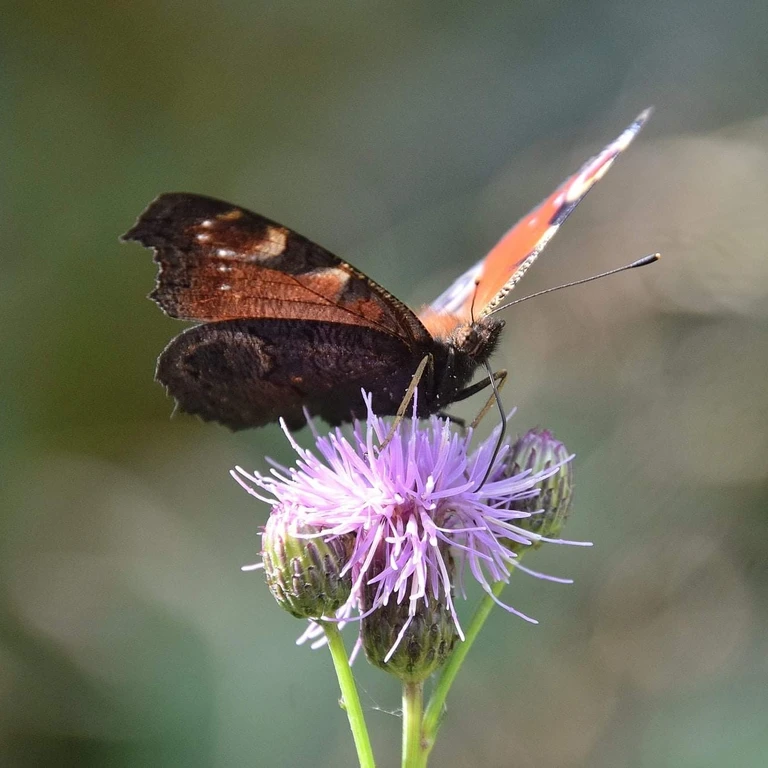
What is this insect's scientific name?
Aglais io
